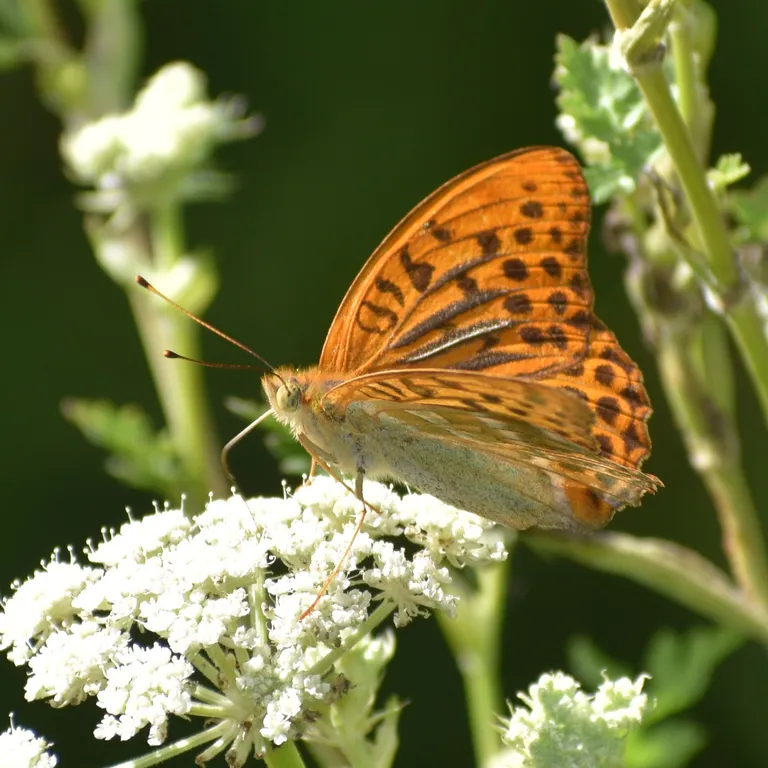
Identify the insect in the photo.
Argynnis paphia
